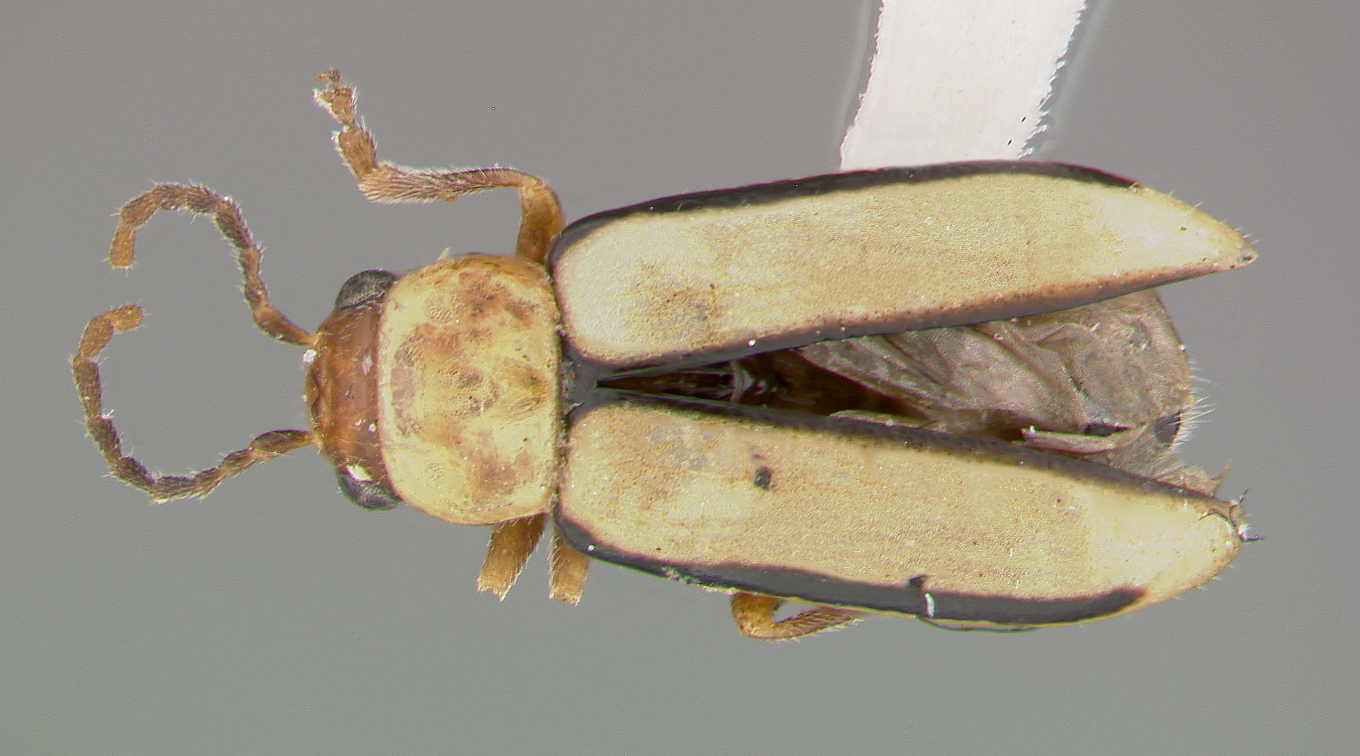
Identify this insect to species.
Luperodes diegensis
